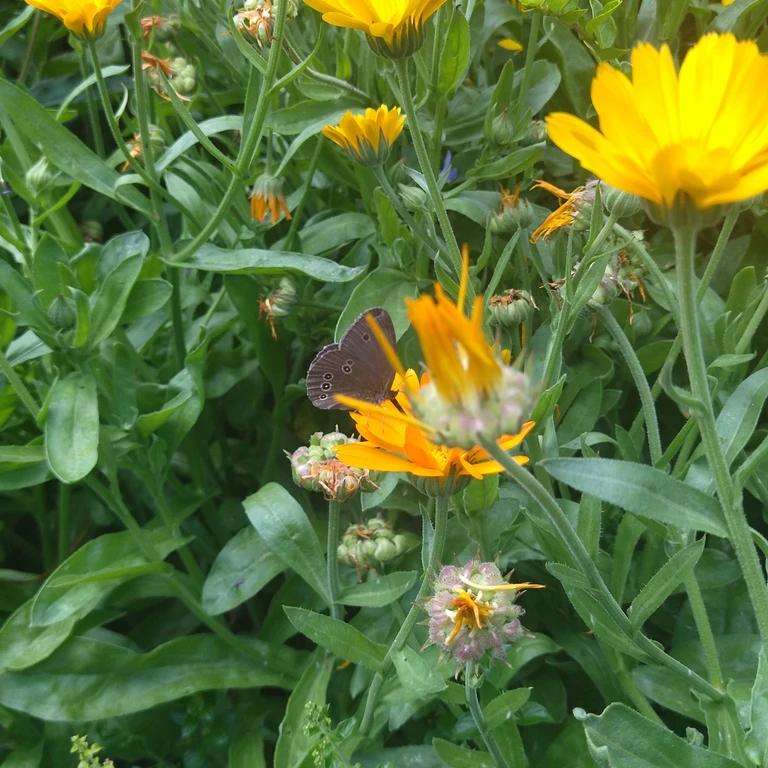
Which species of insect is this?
Aphantopus hyperantus
